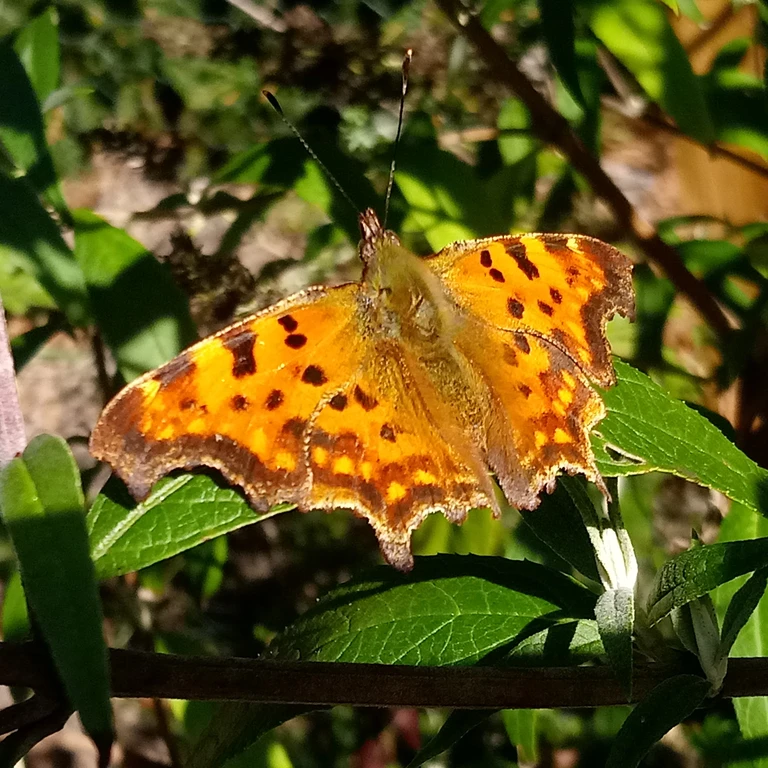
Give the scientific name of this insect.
Polygonia c-album
